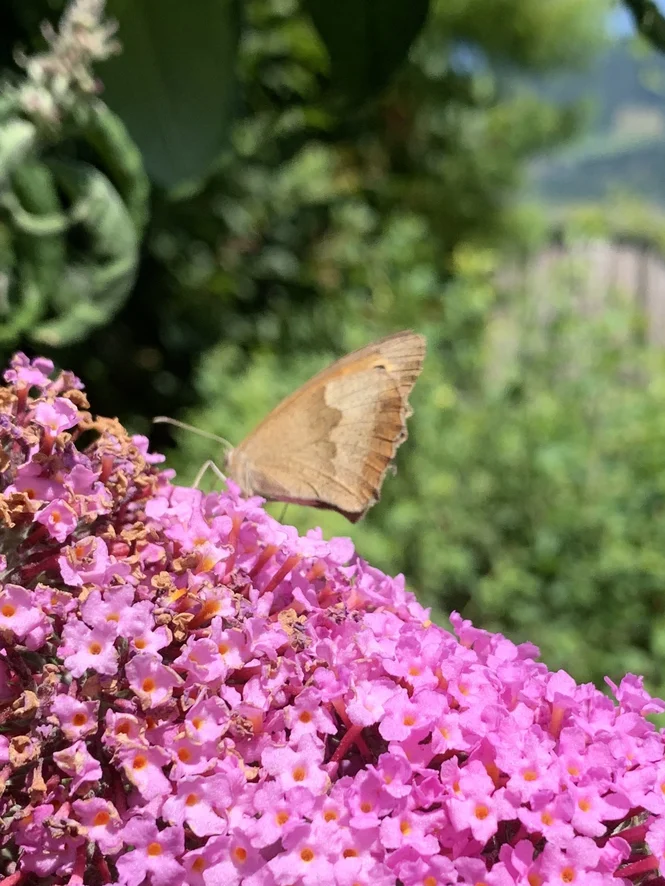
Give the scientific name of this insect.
Maniola jurtina
